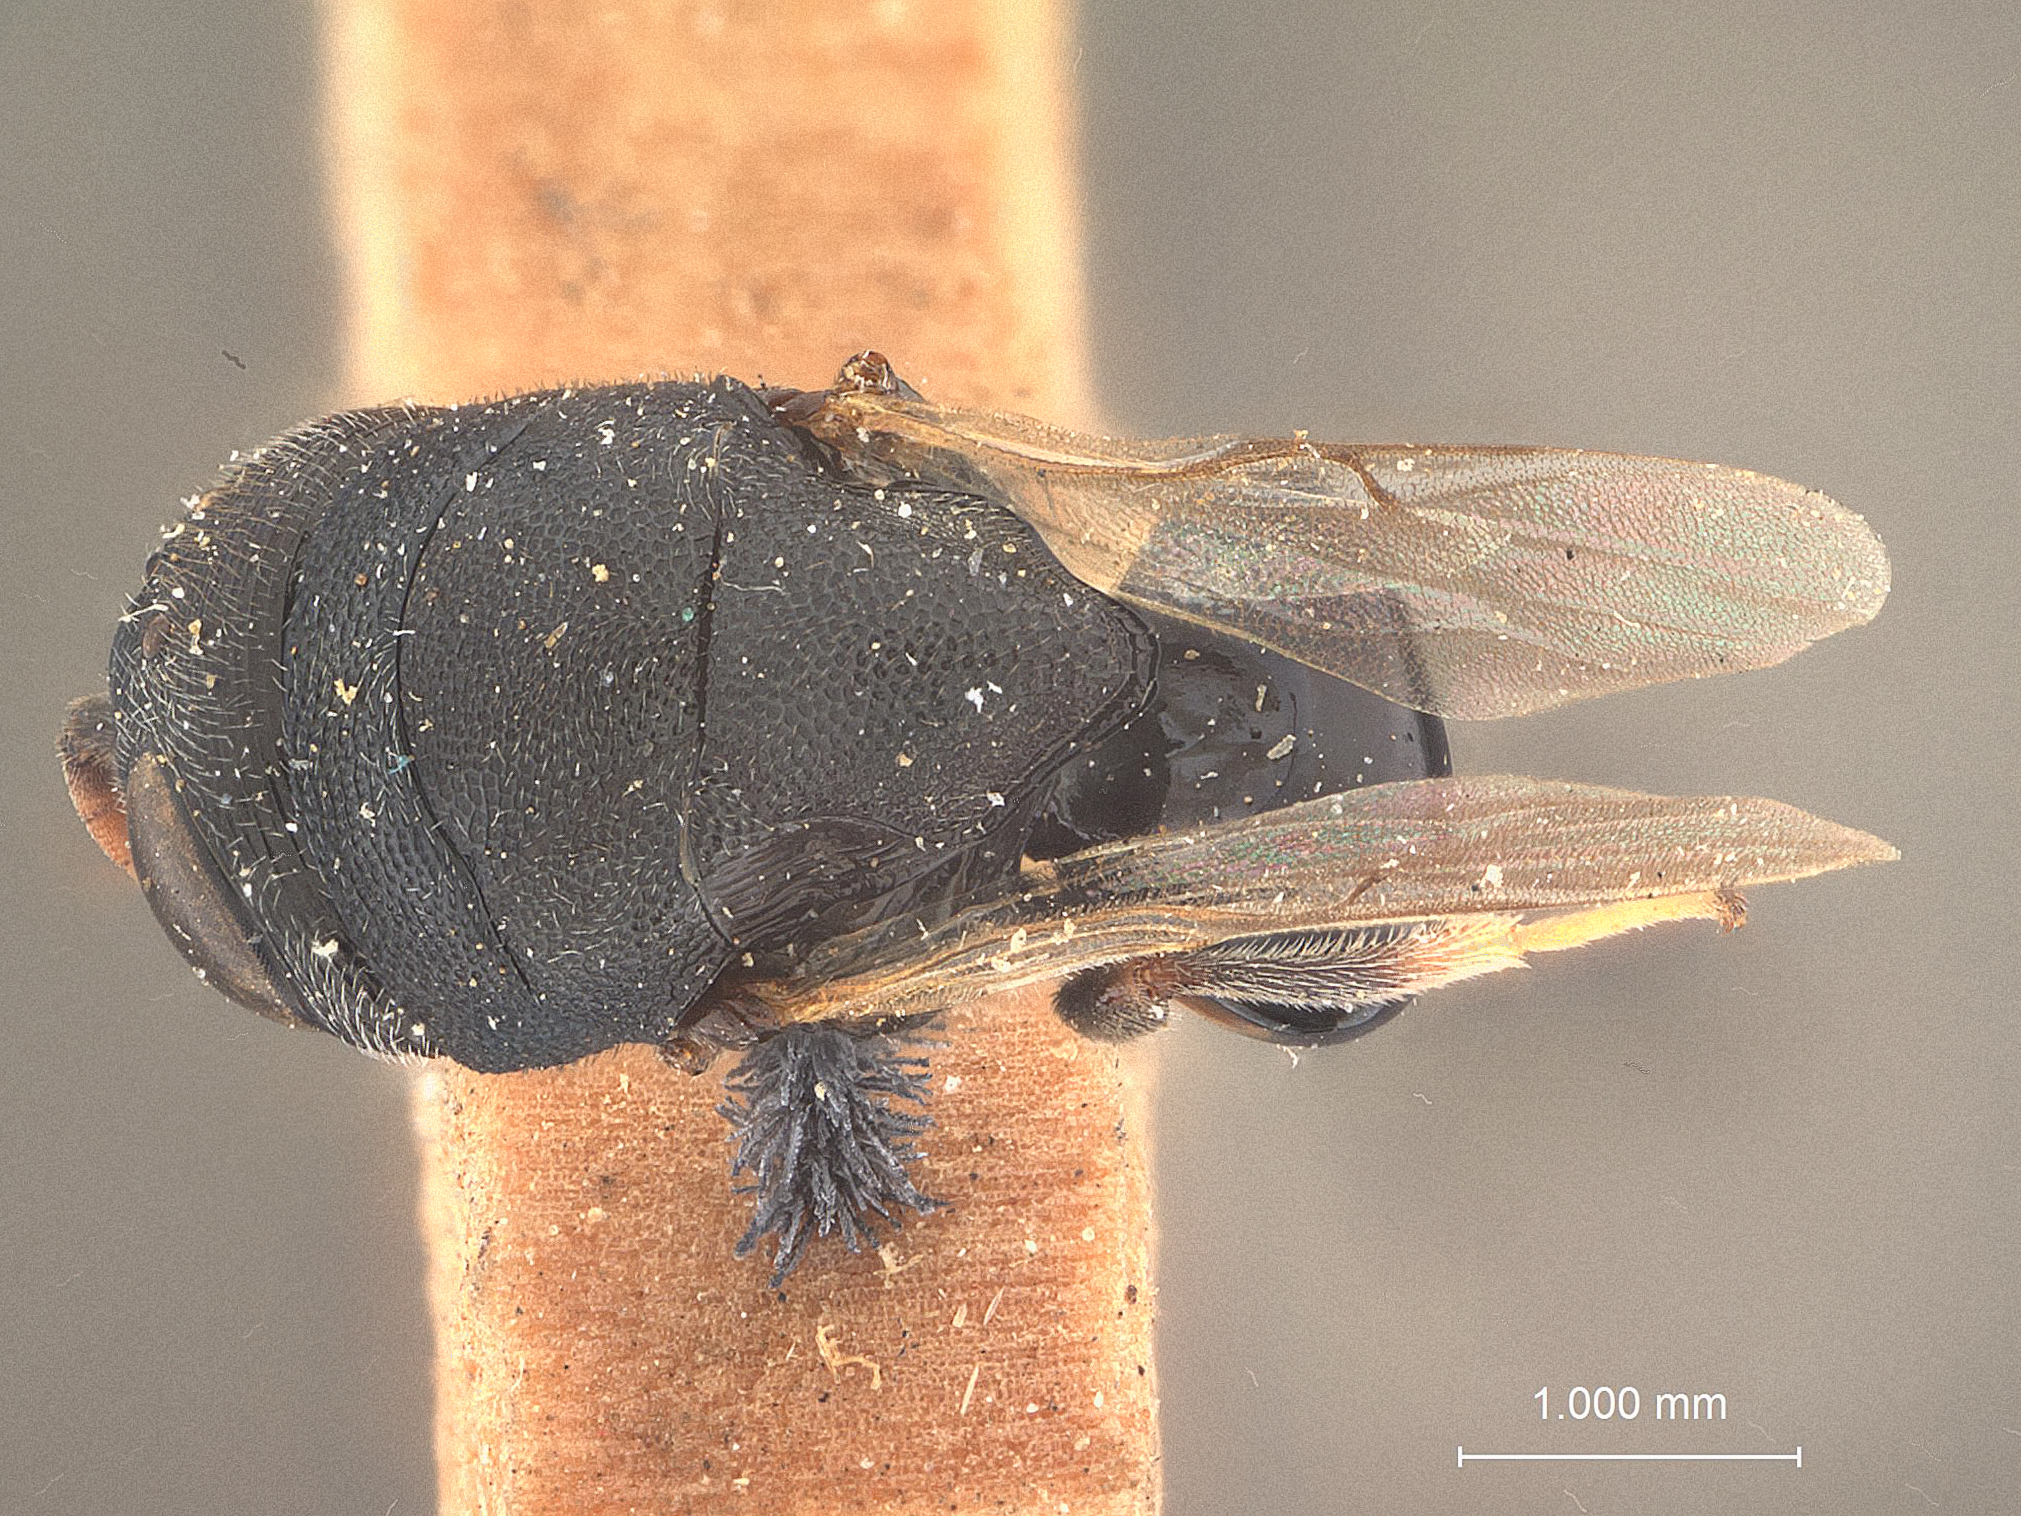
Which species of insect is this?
Nesoperilampus typicus
